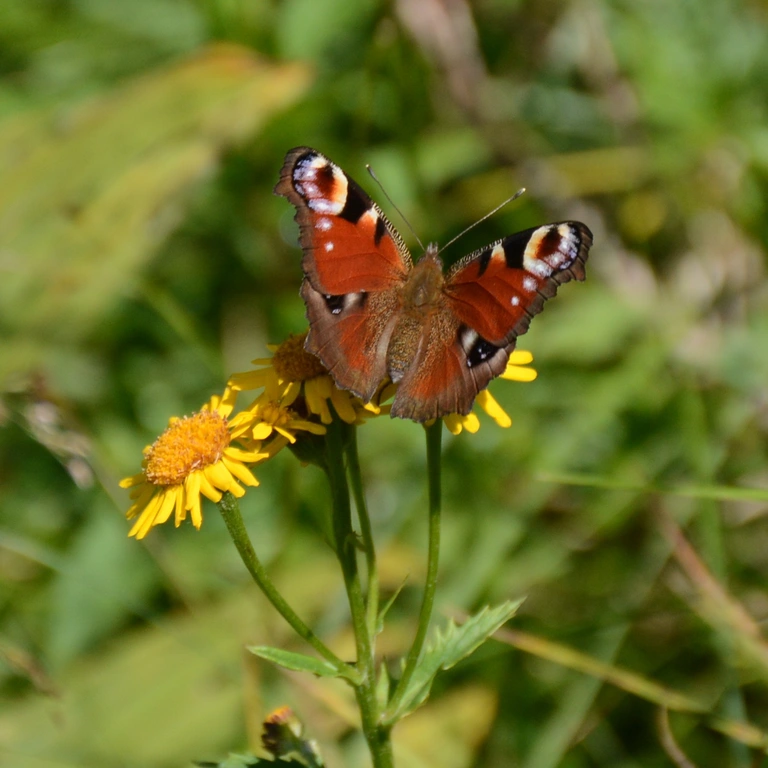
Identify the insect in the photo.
Aglais io
